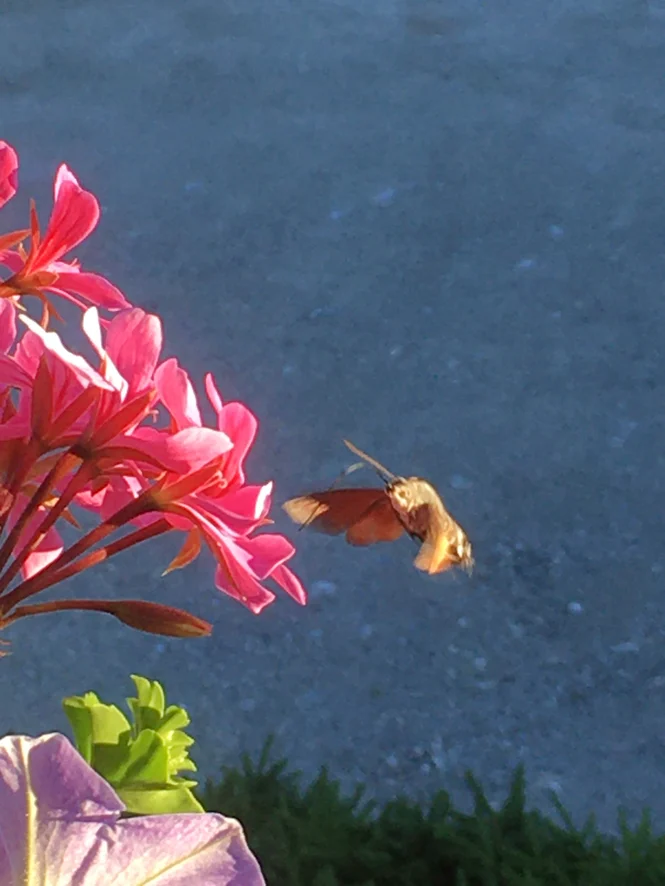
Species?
Macroglossum stellatarum
